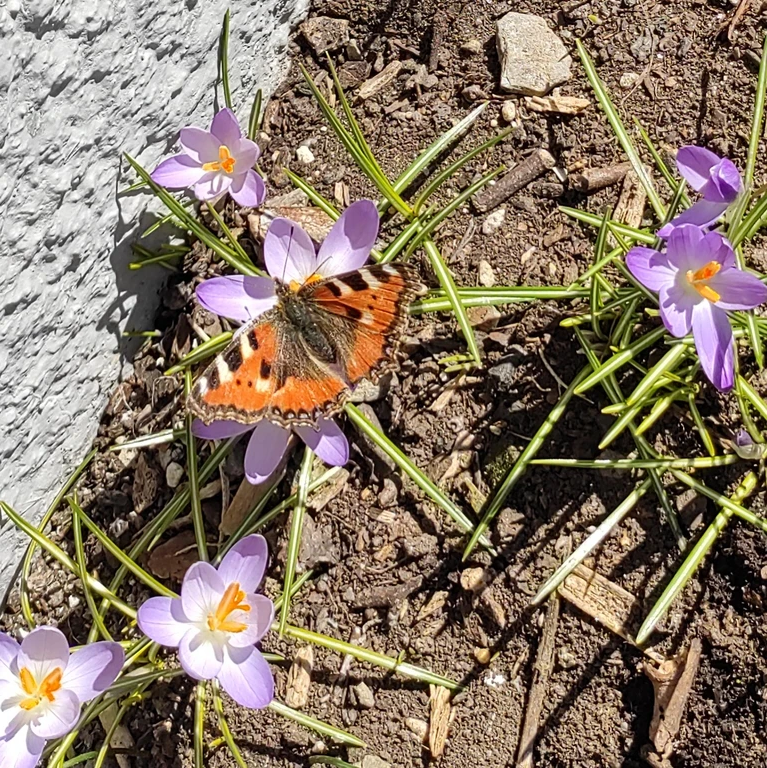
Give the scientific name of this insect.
Aglais urticae
